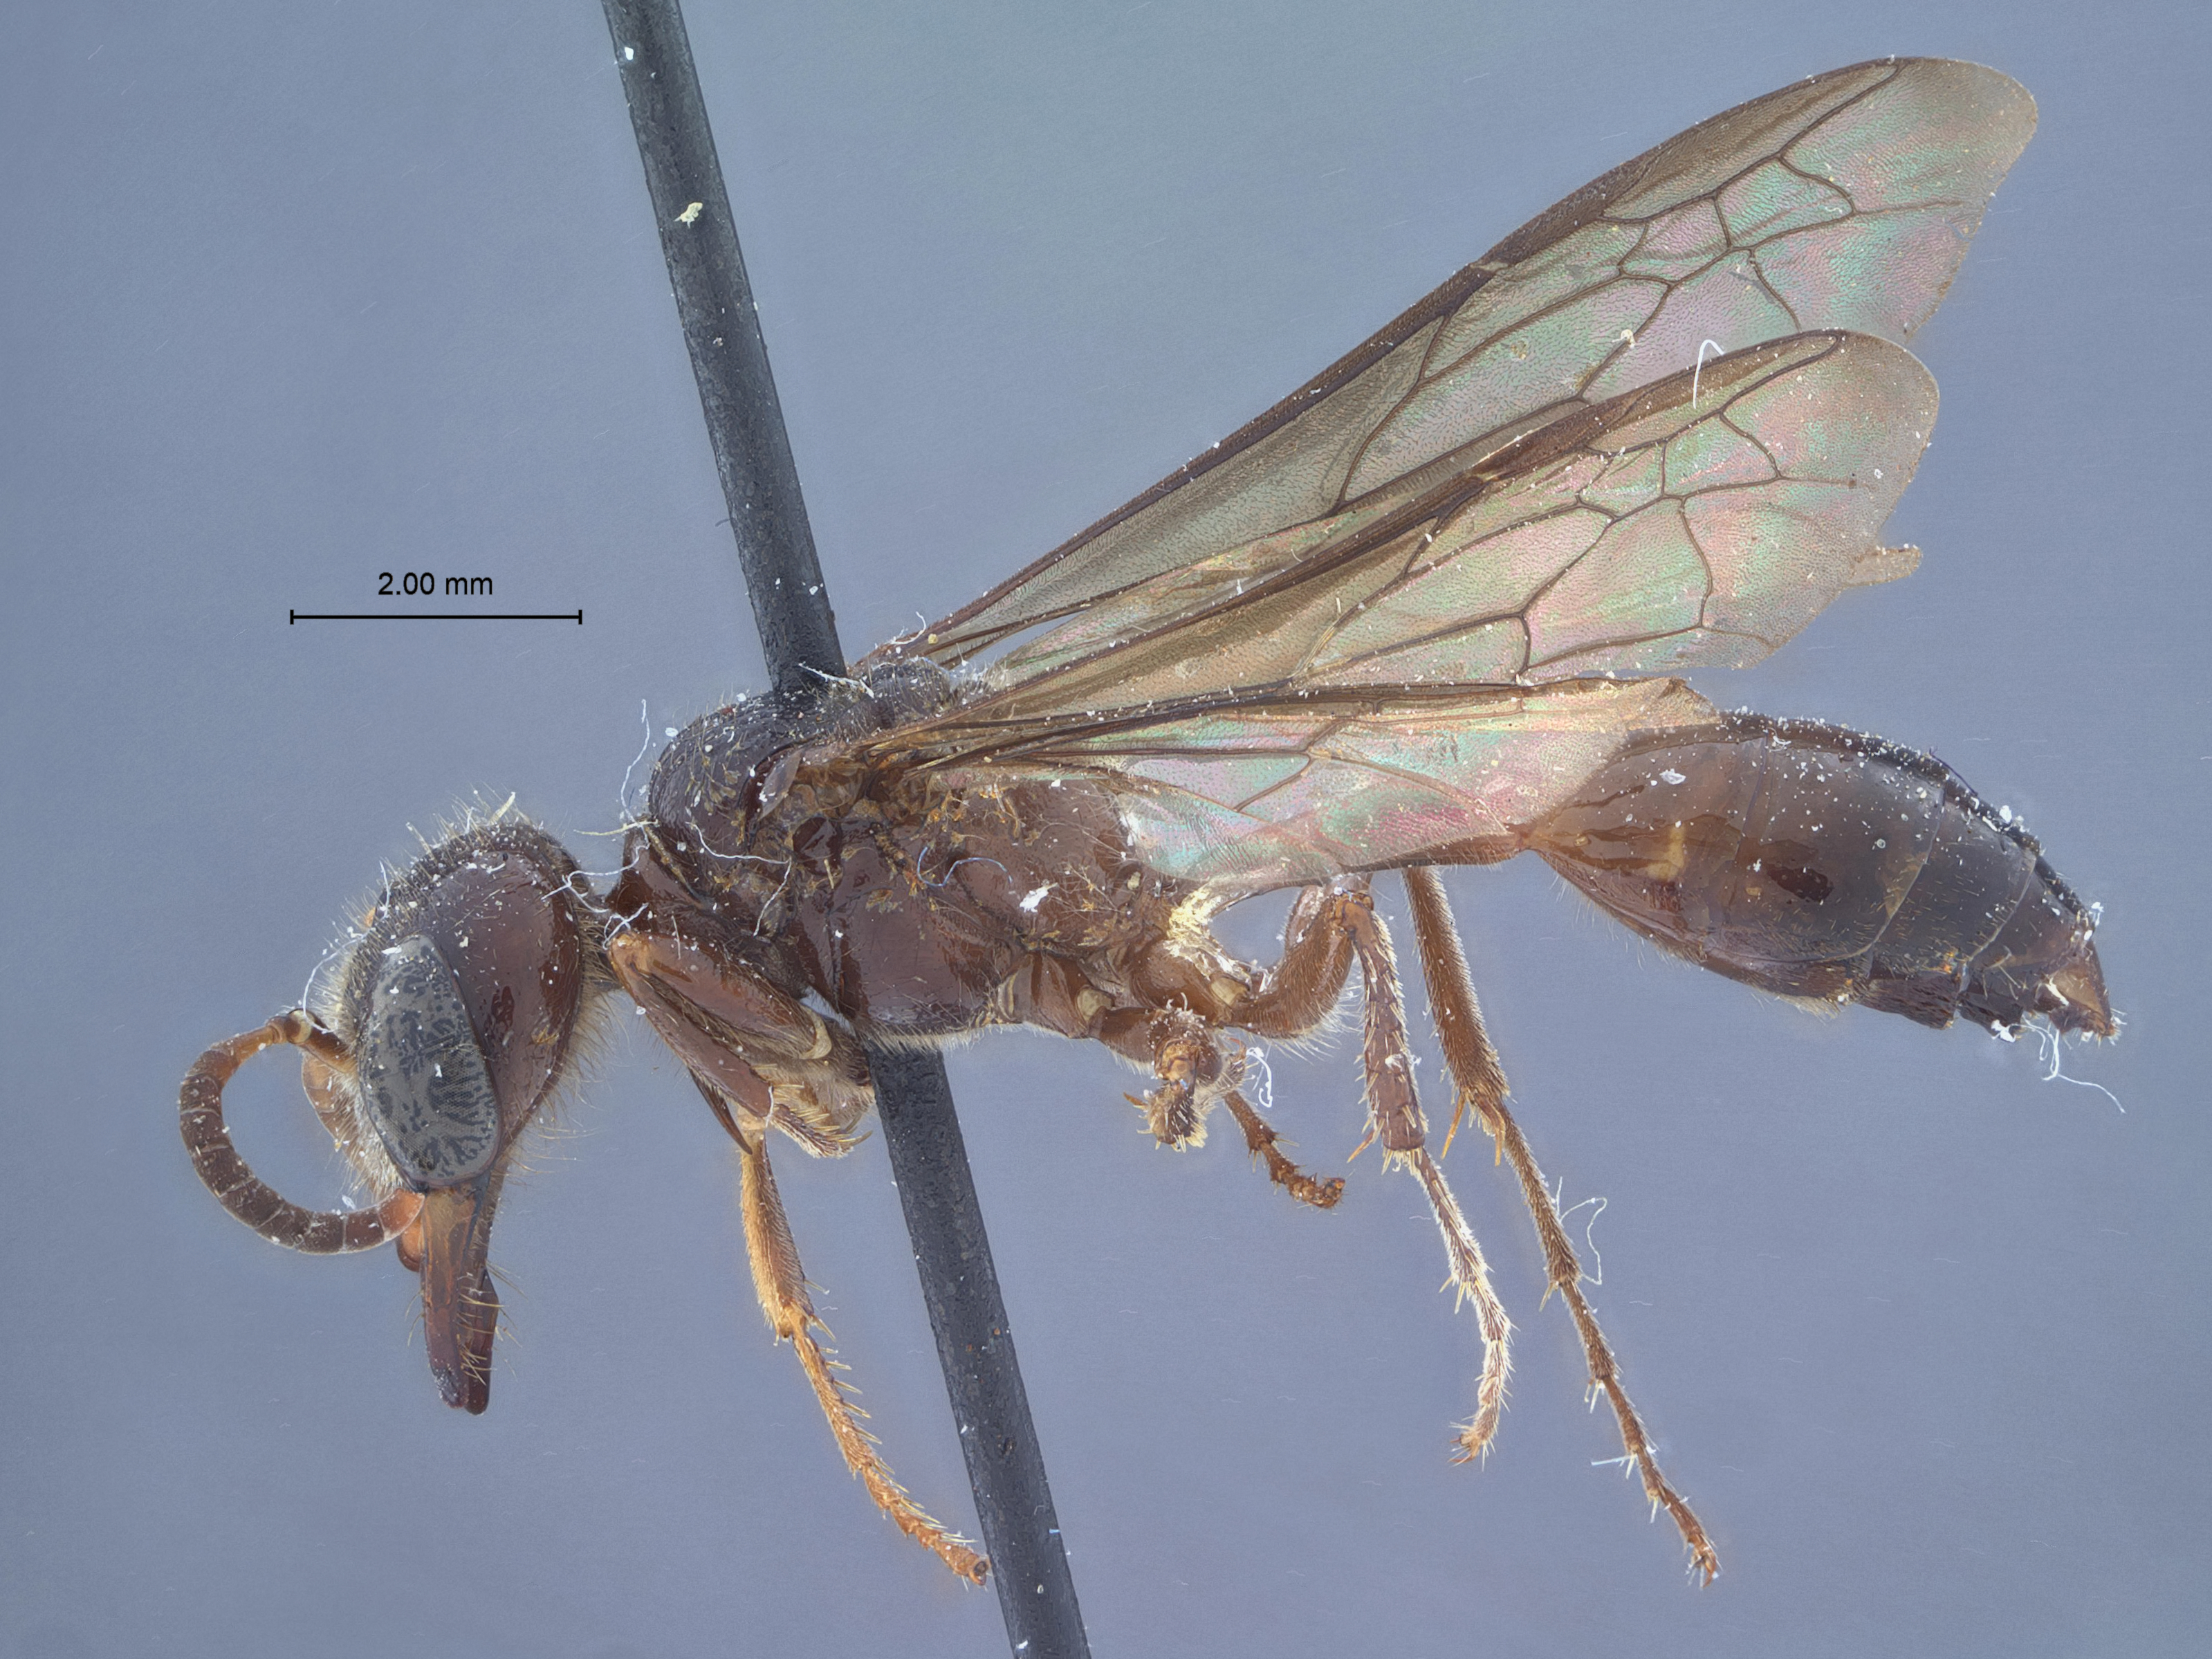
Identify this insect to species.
Trachypus spinosus
